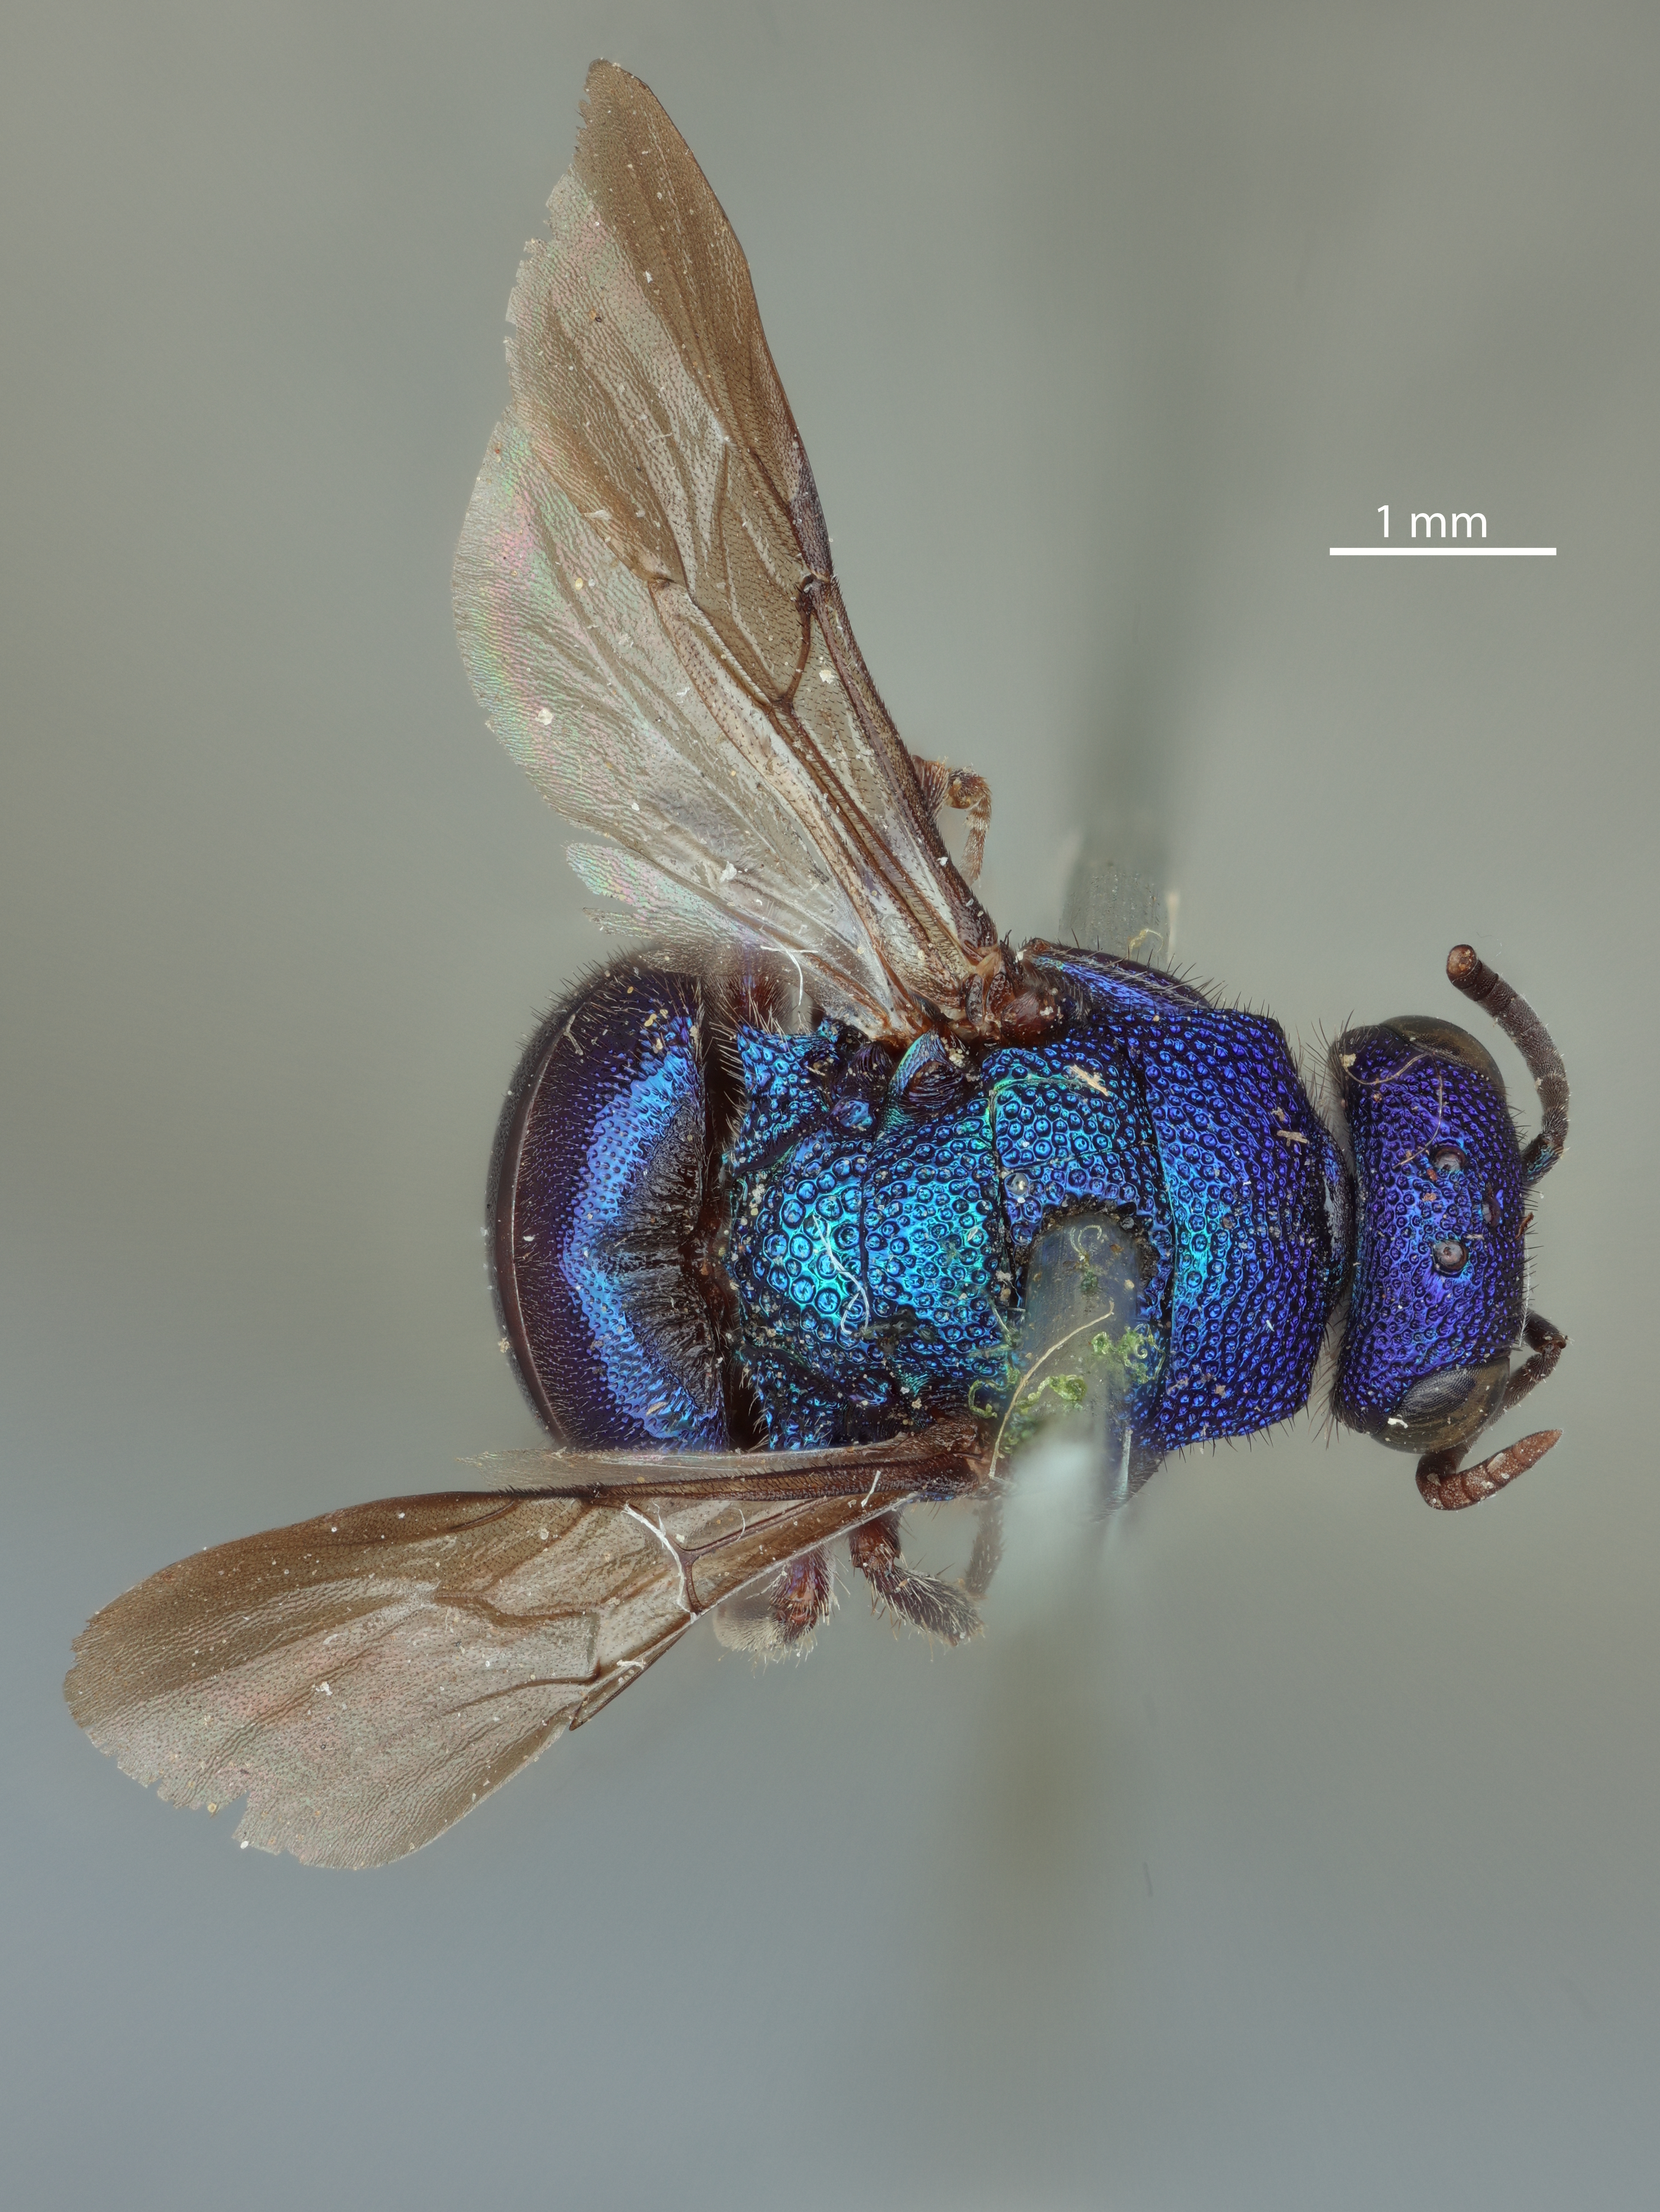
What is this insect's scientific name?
Hedychridium polygoni
